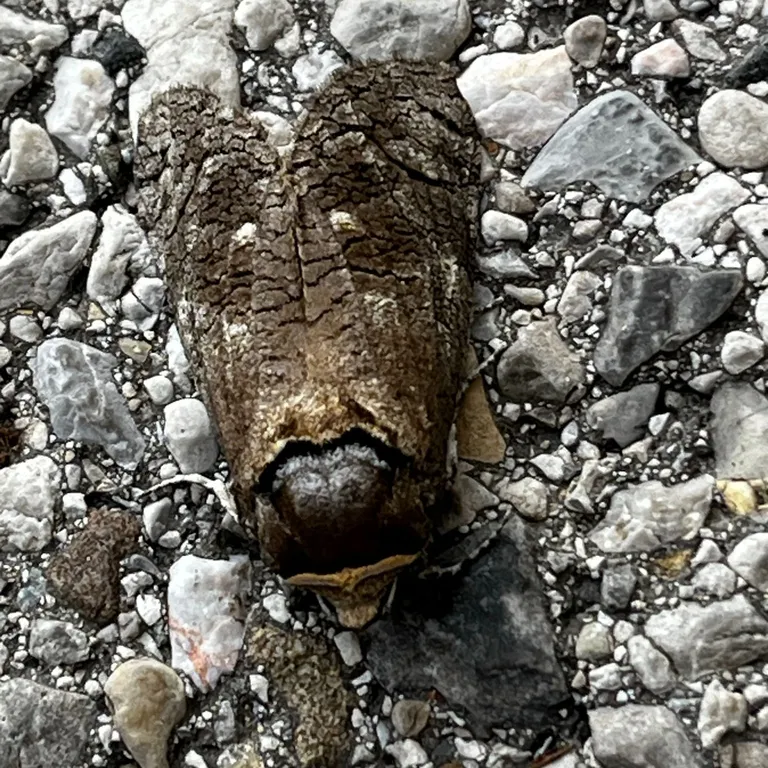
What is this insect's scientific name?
Cossus cossus
